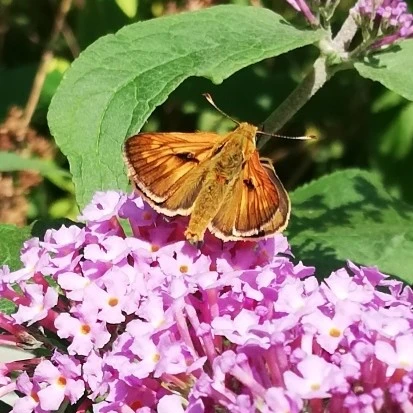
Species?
Ochlodes sylvanus (also Ochlodes venata)
